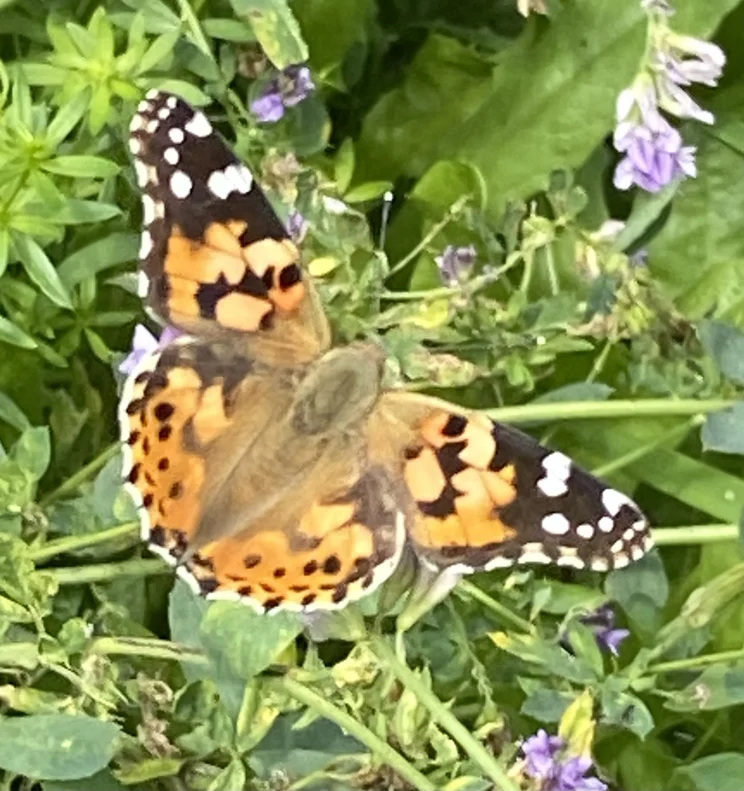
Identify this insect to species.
Vanessa cardui
